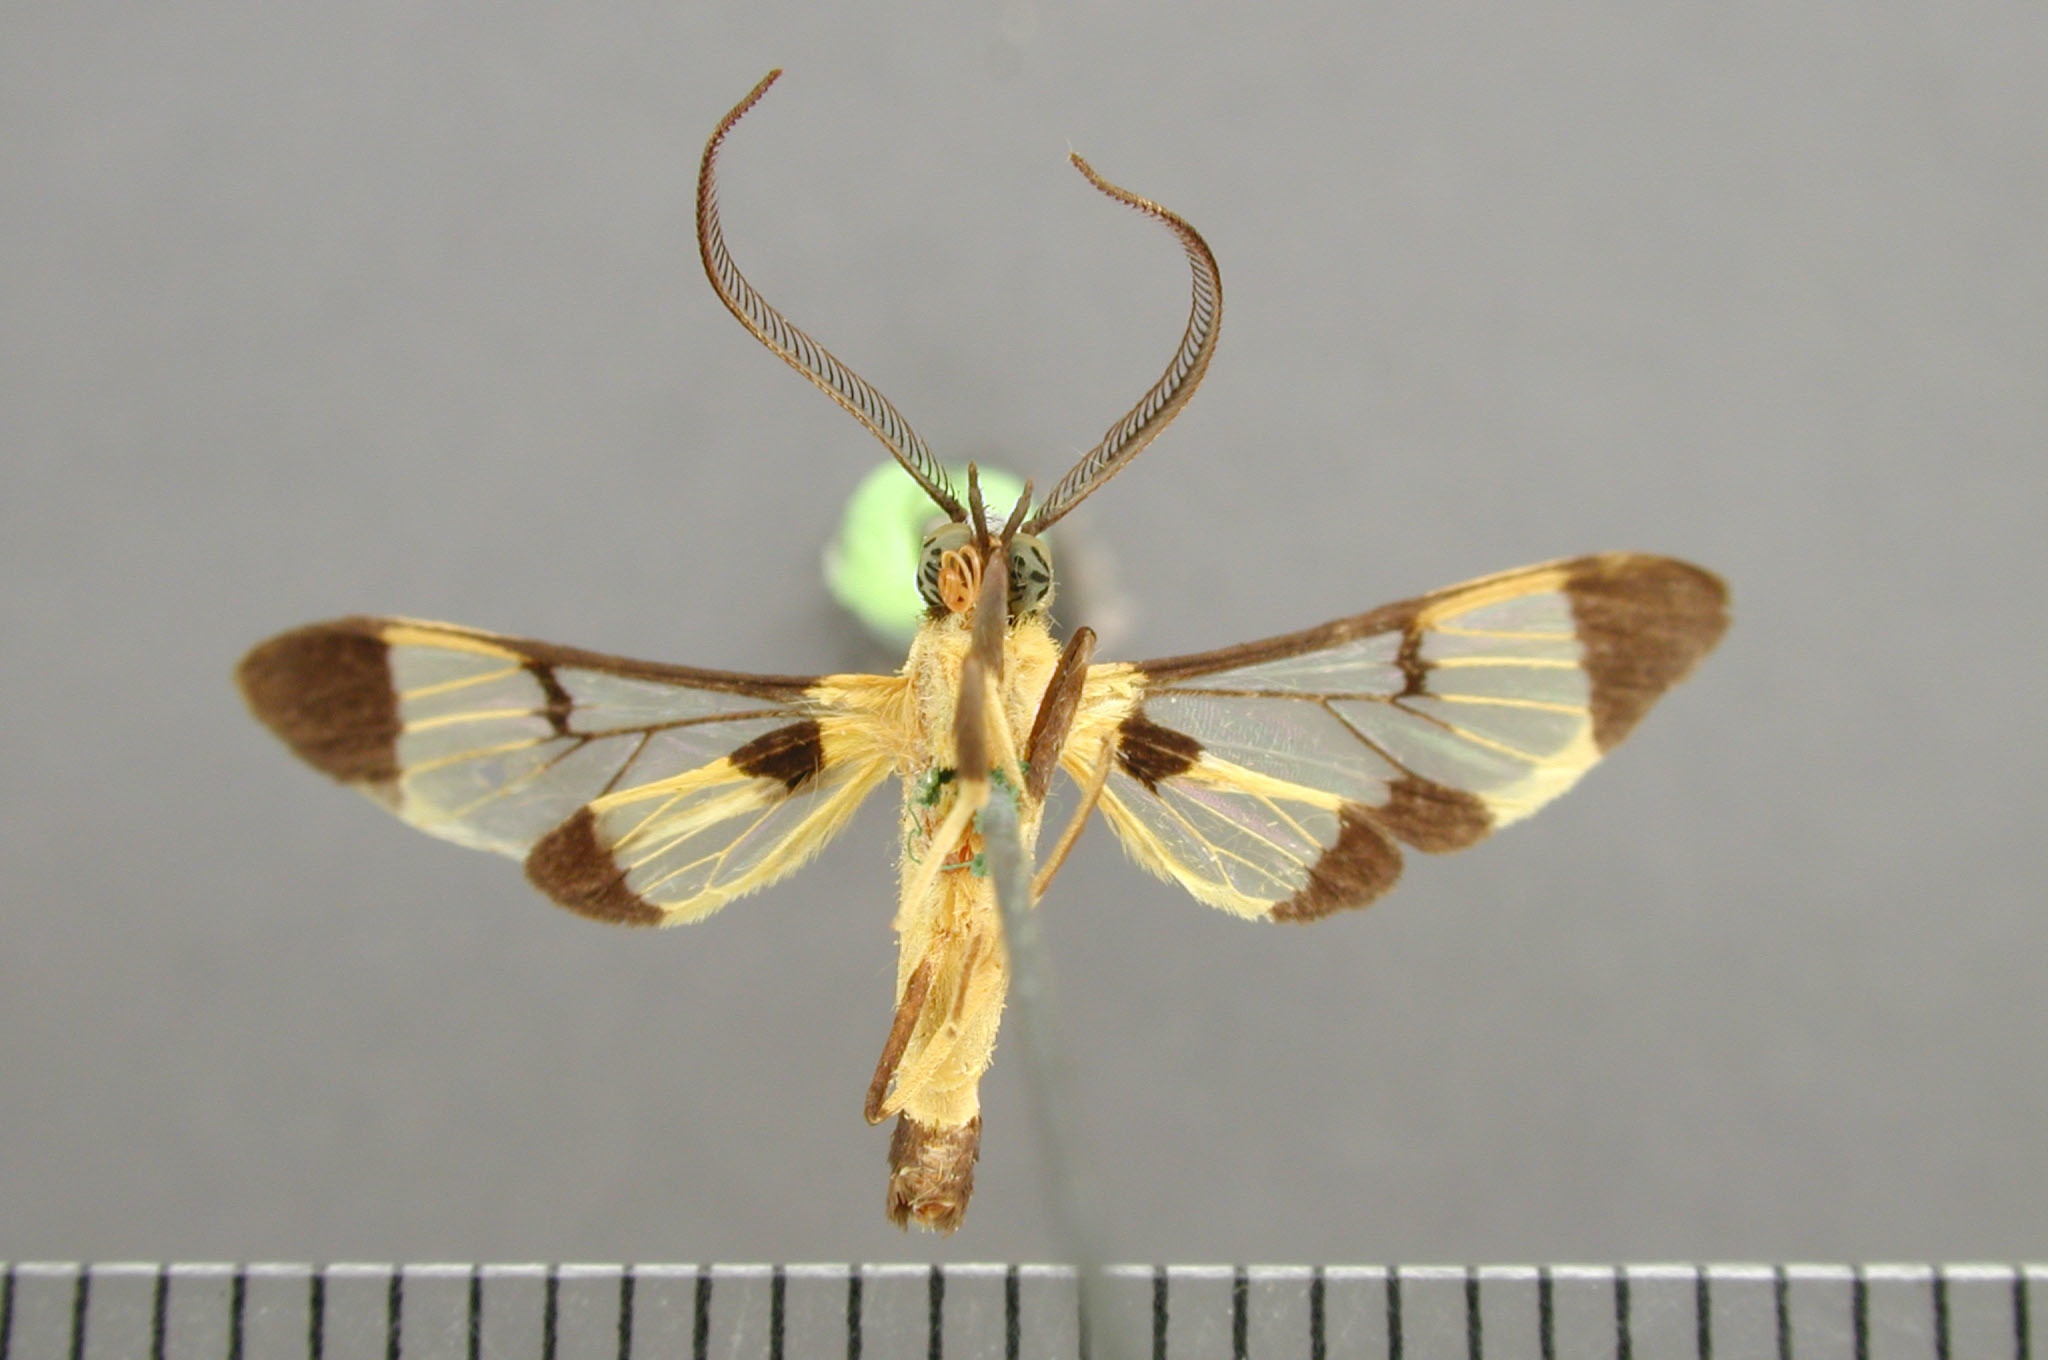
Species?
Loxophlebia flavipicta
